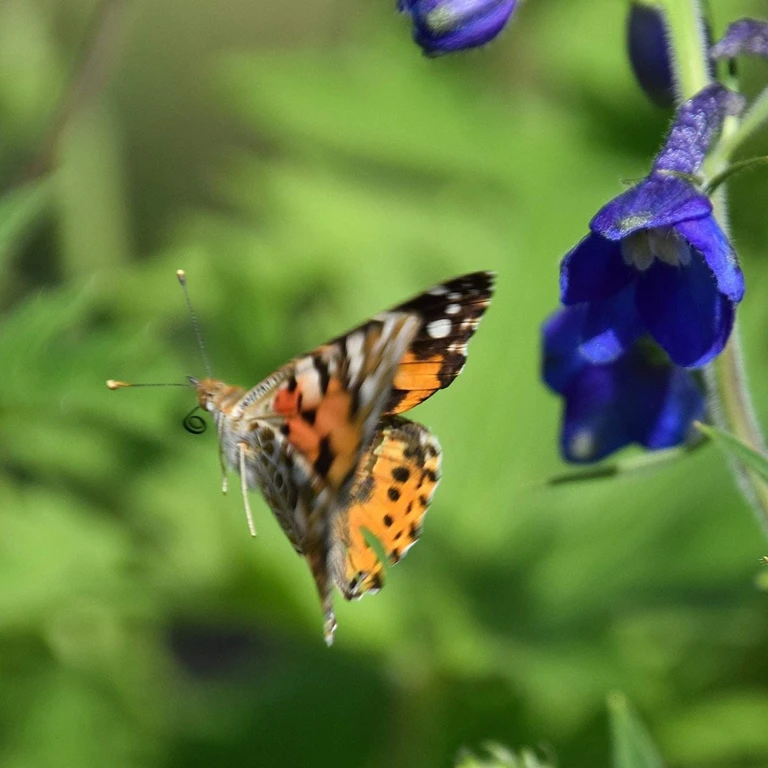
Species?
Vanessa cardui
